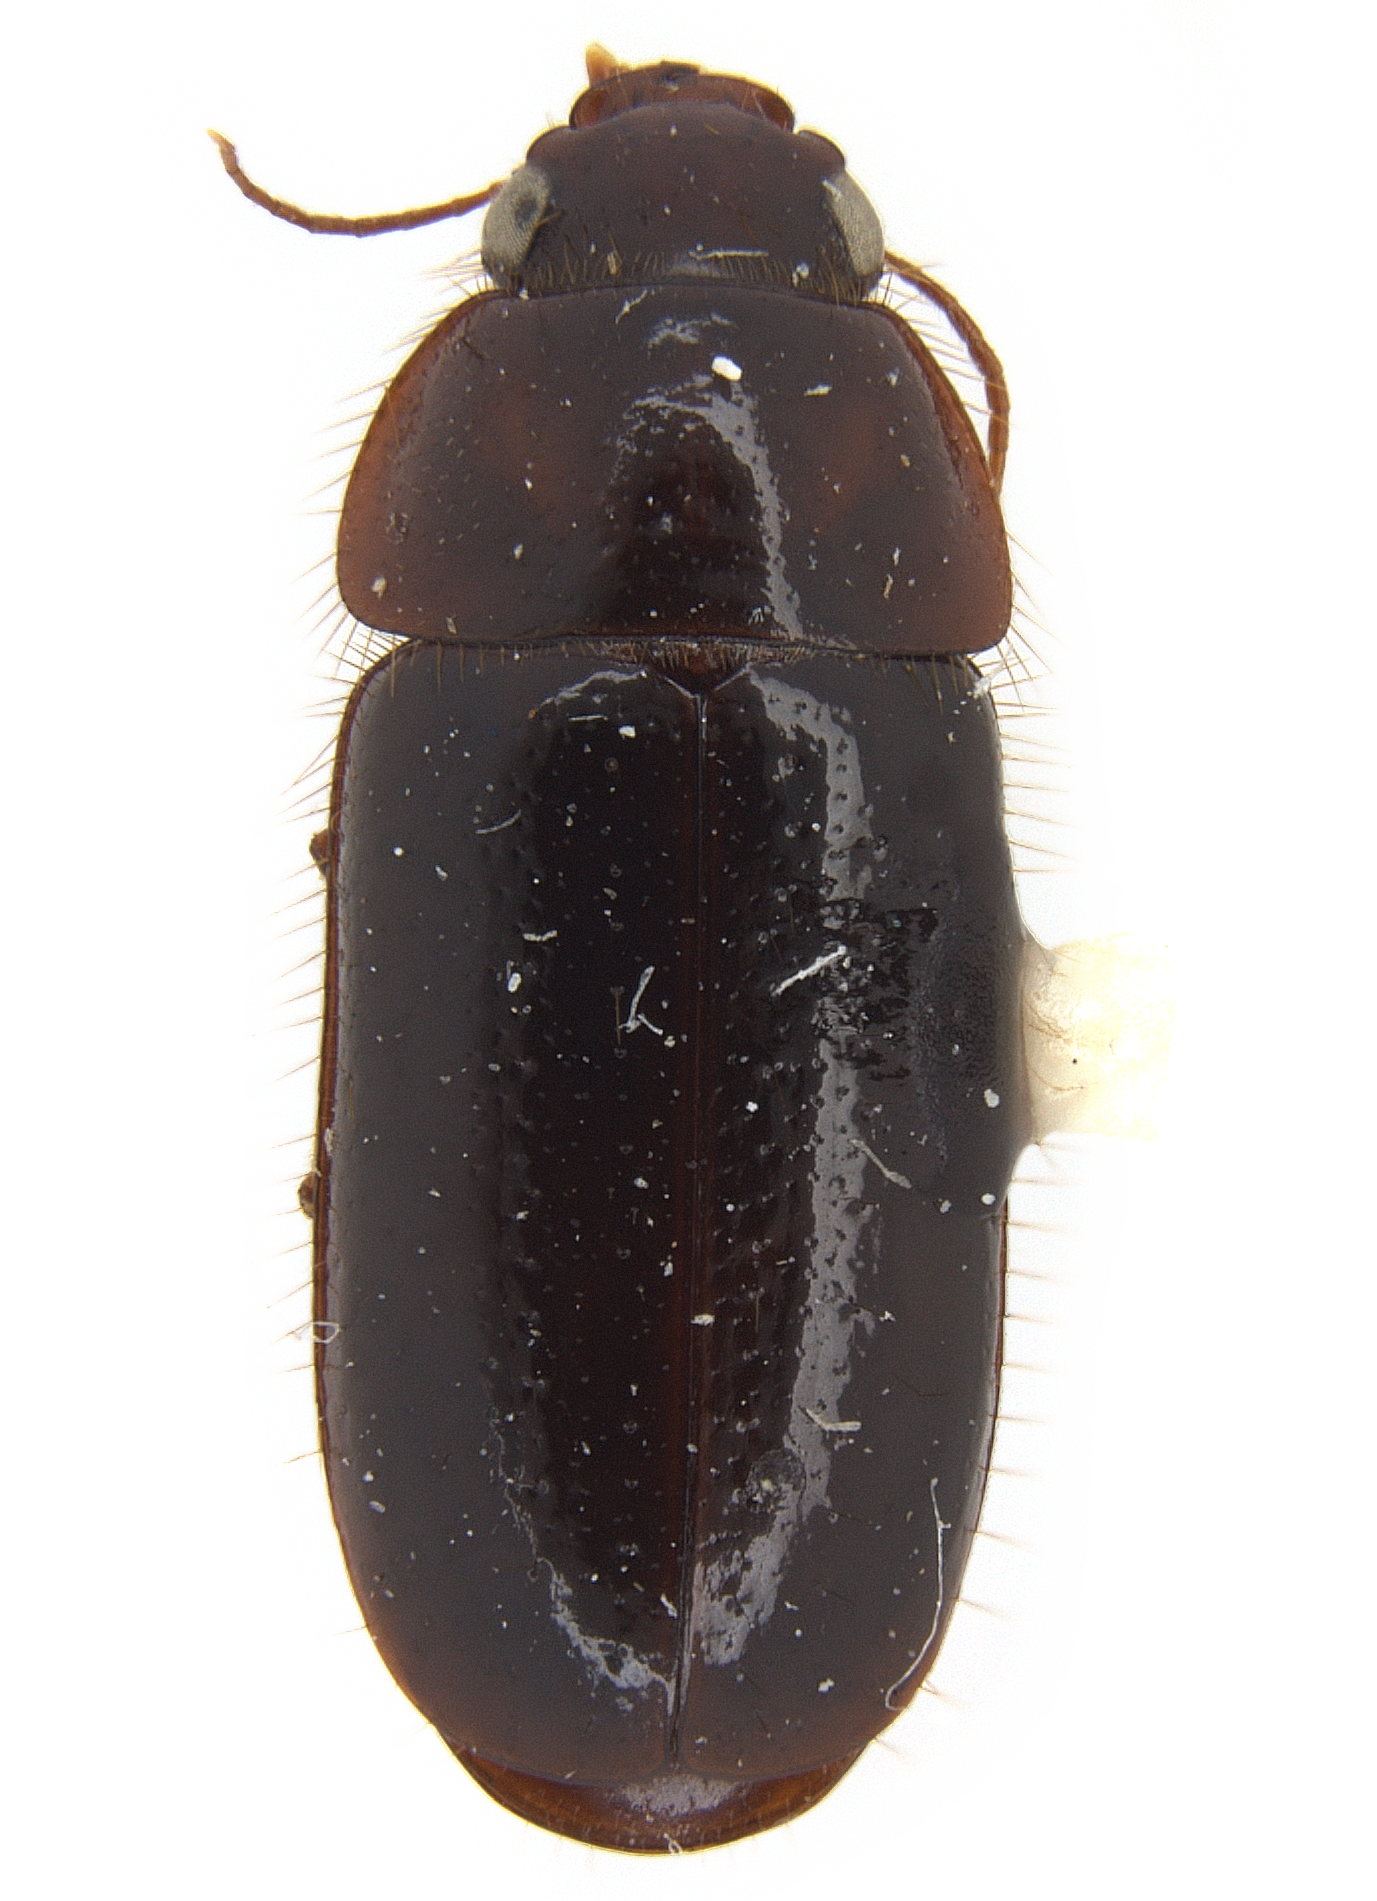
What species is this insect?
Pseudomorpha champlaini
